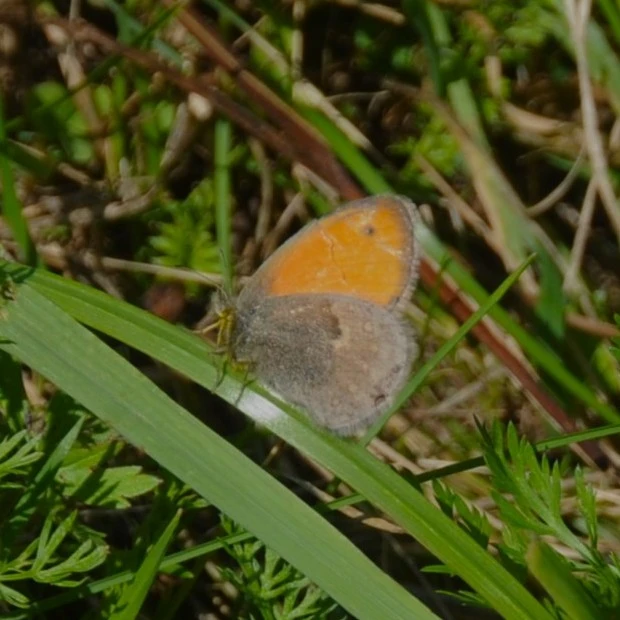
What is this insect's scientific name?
Coenonympha pamphilus
